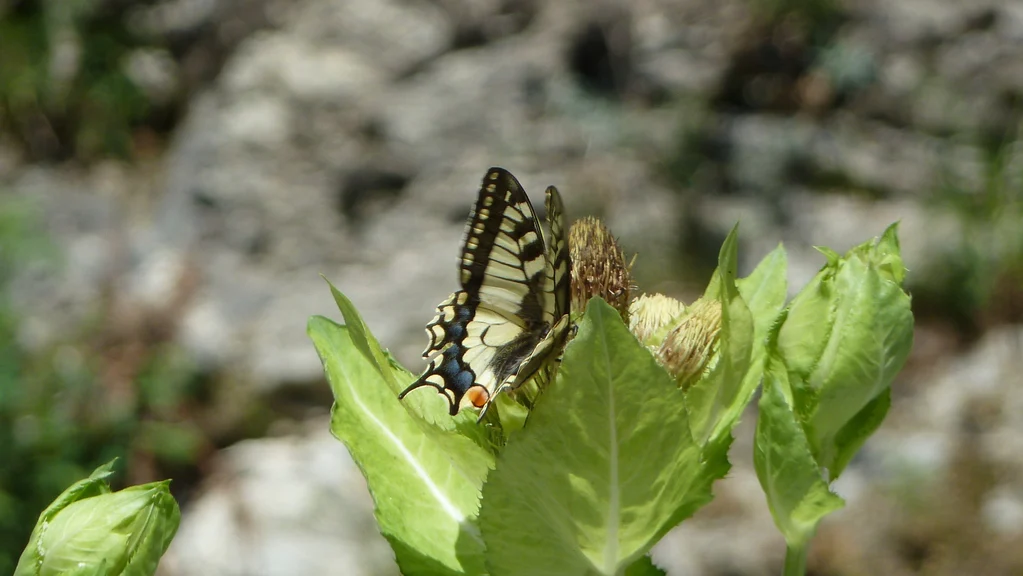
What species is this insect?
Papilio machaon
